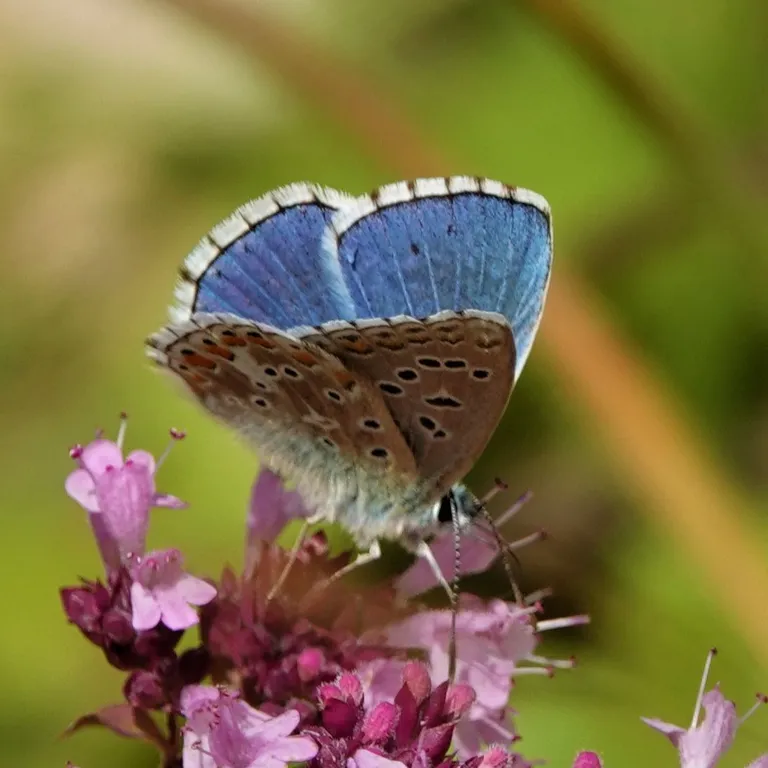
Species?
Lysandra bellargus
